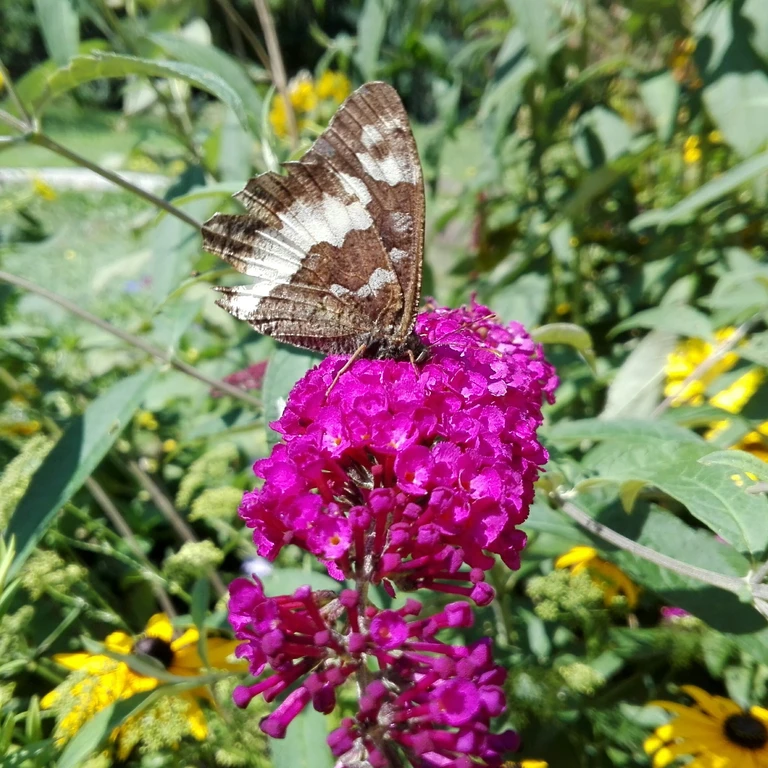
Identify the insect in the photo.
Brintesia circe
